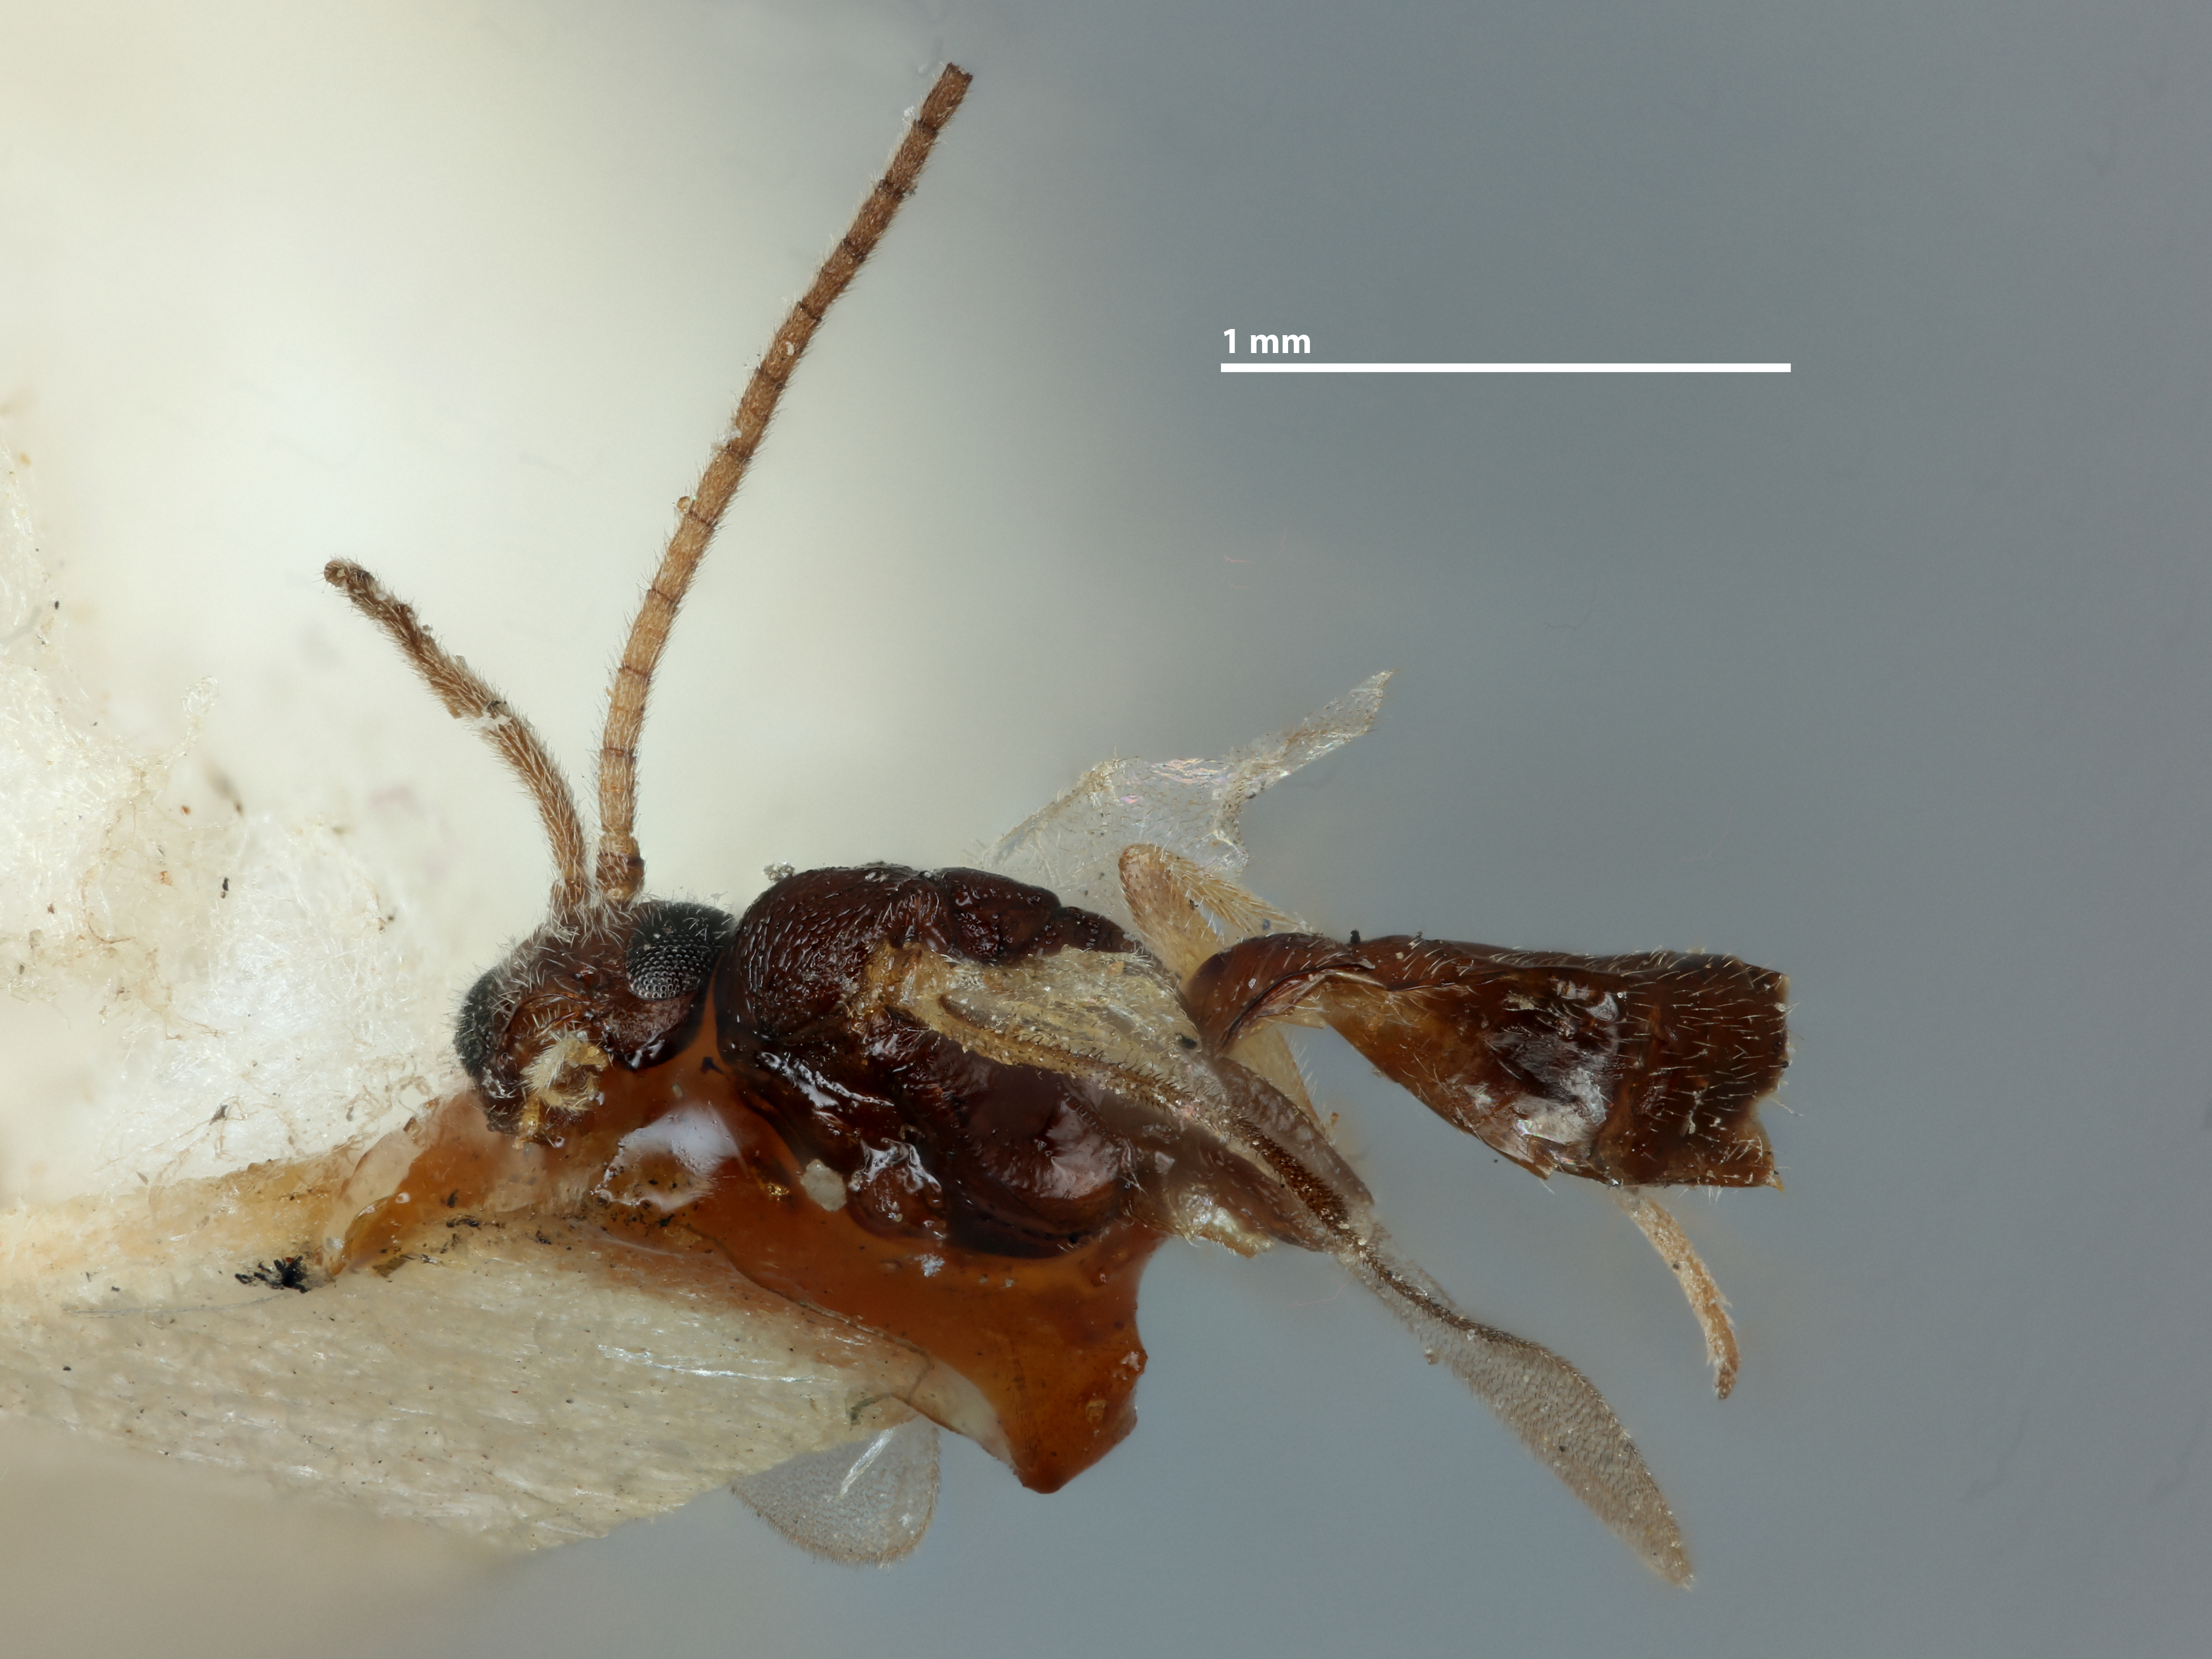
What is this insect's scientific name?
Apanteles schizurae
